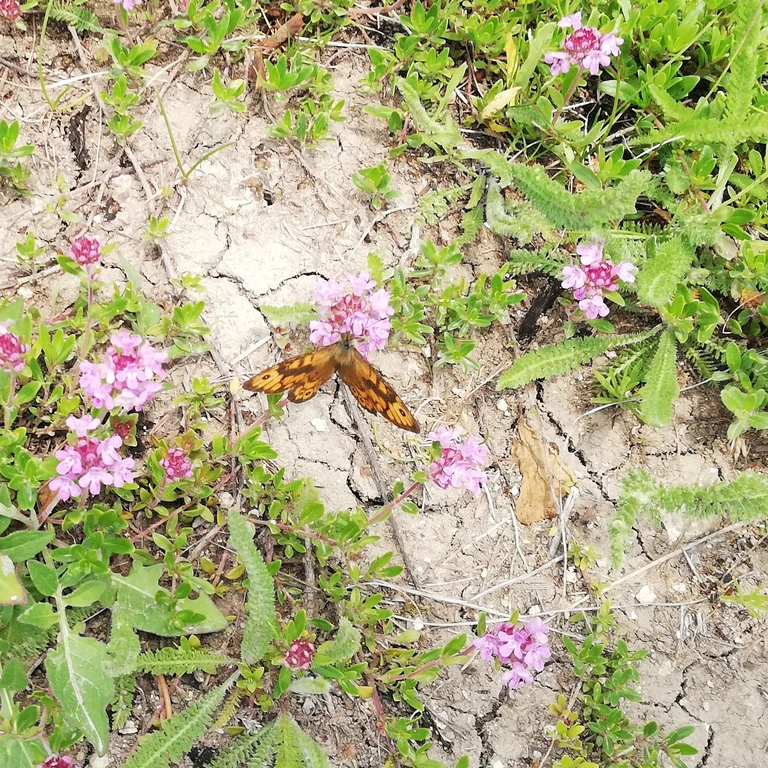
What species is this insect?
Lasiommata megera (also Pararge megera)
